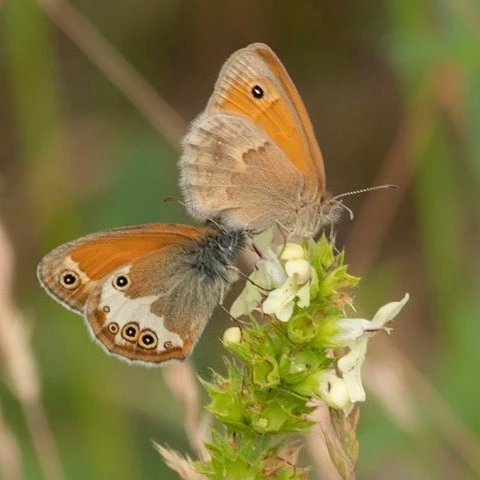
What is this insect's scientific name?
Coenonympha arcania
